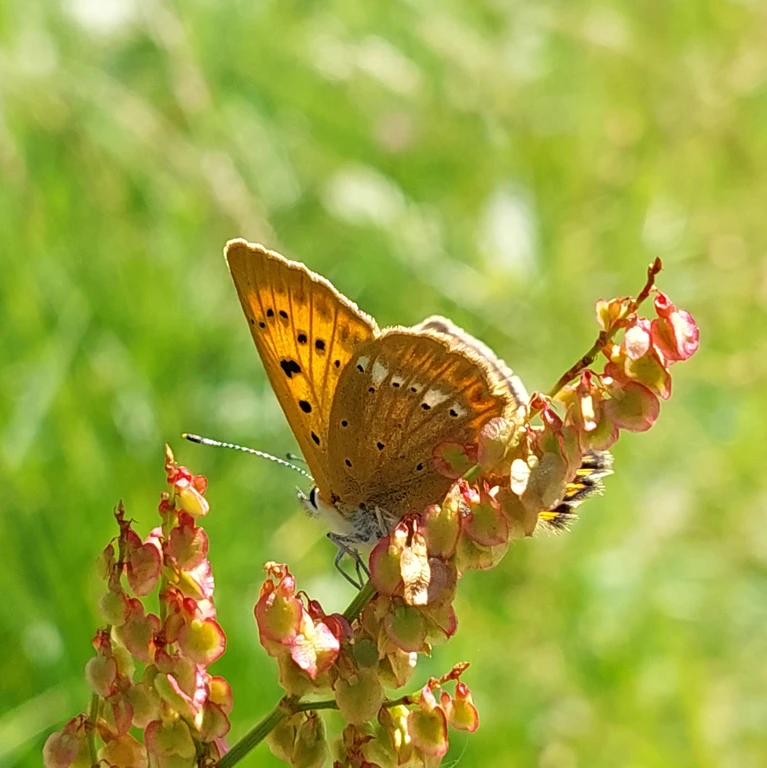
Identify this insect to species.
Lycaena virgaureae
